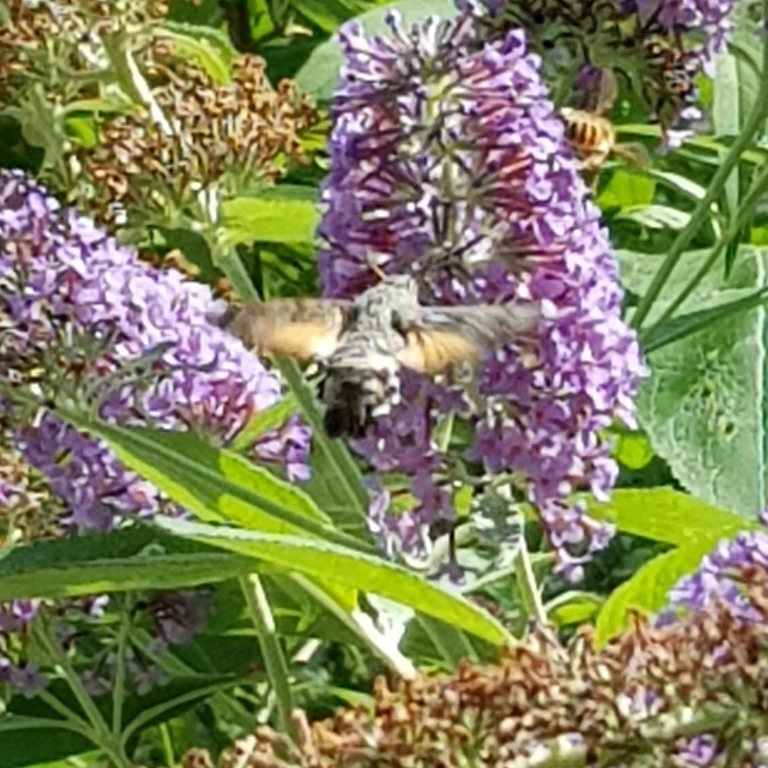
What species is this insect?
Macroglossum stellatarum
